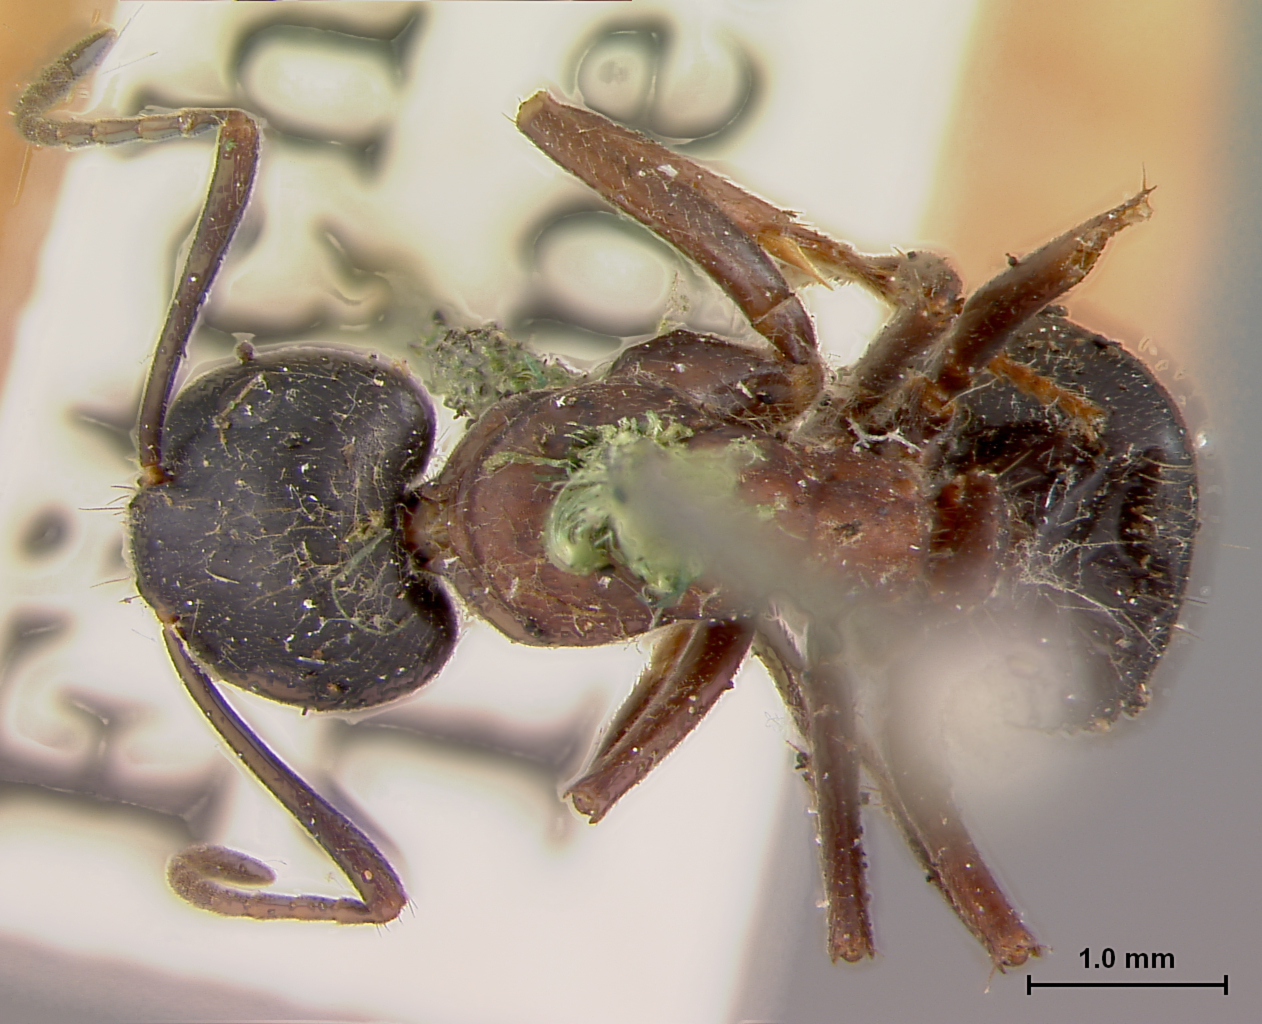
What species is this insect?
Formica novaeboracensis
